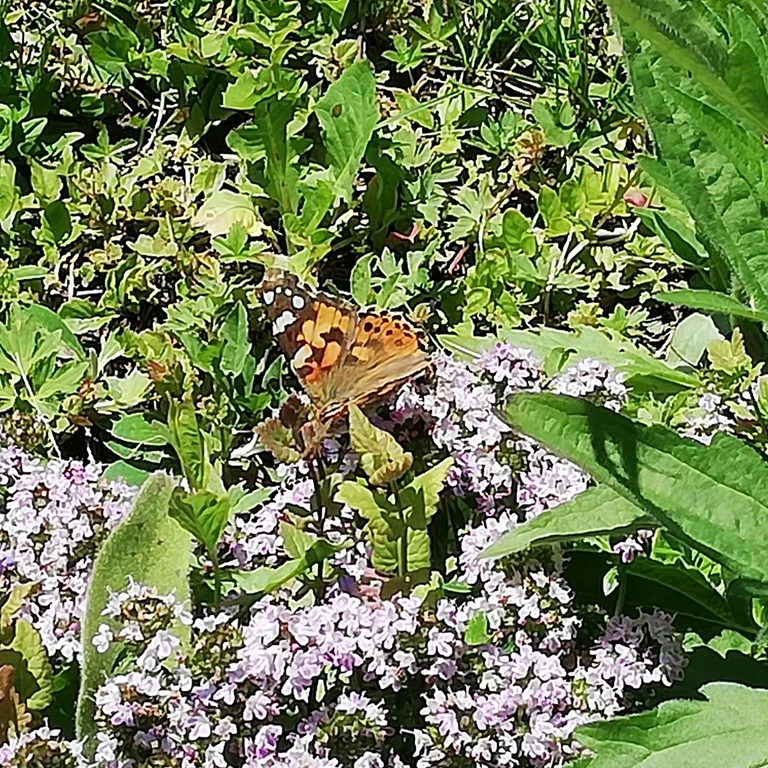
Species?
Vanessa cardui
